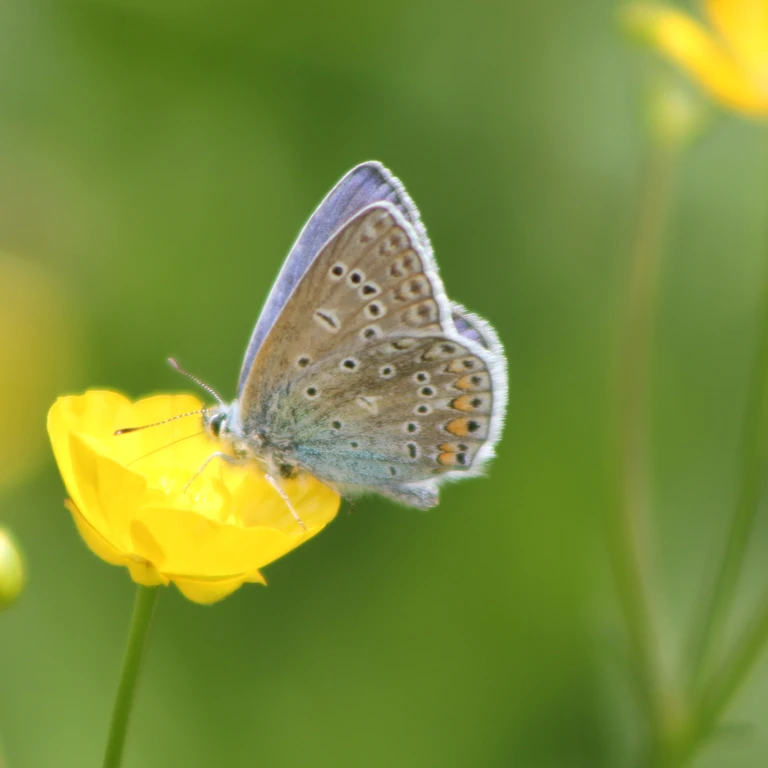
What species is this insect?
Polyommatus icarus
